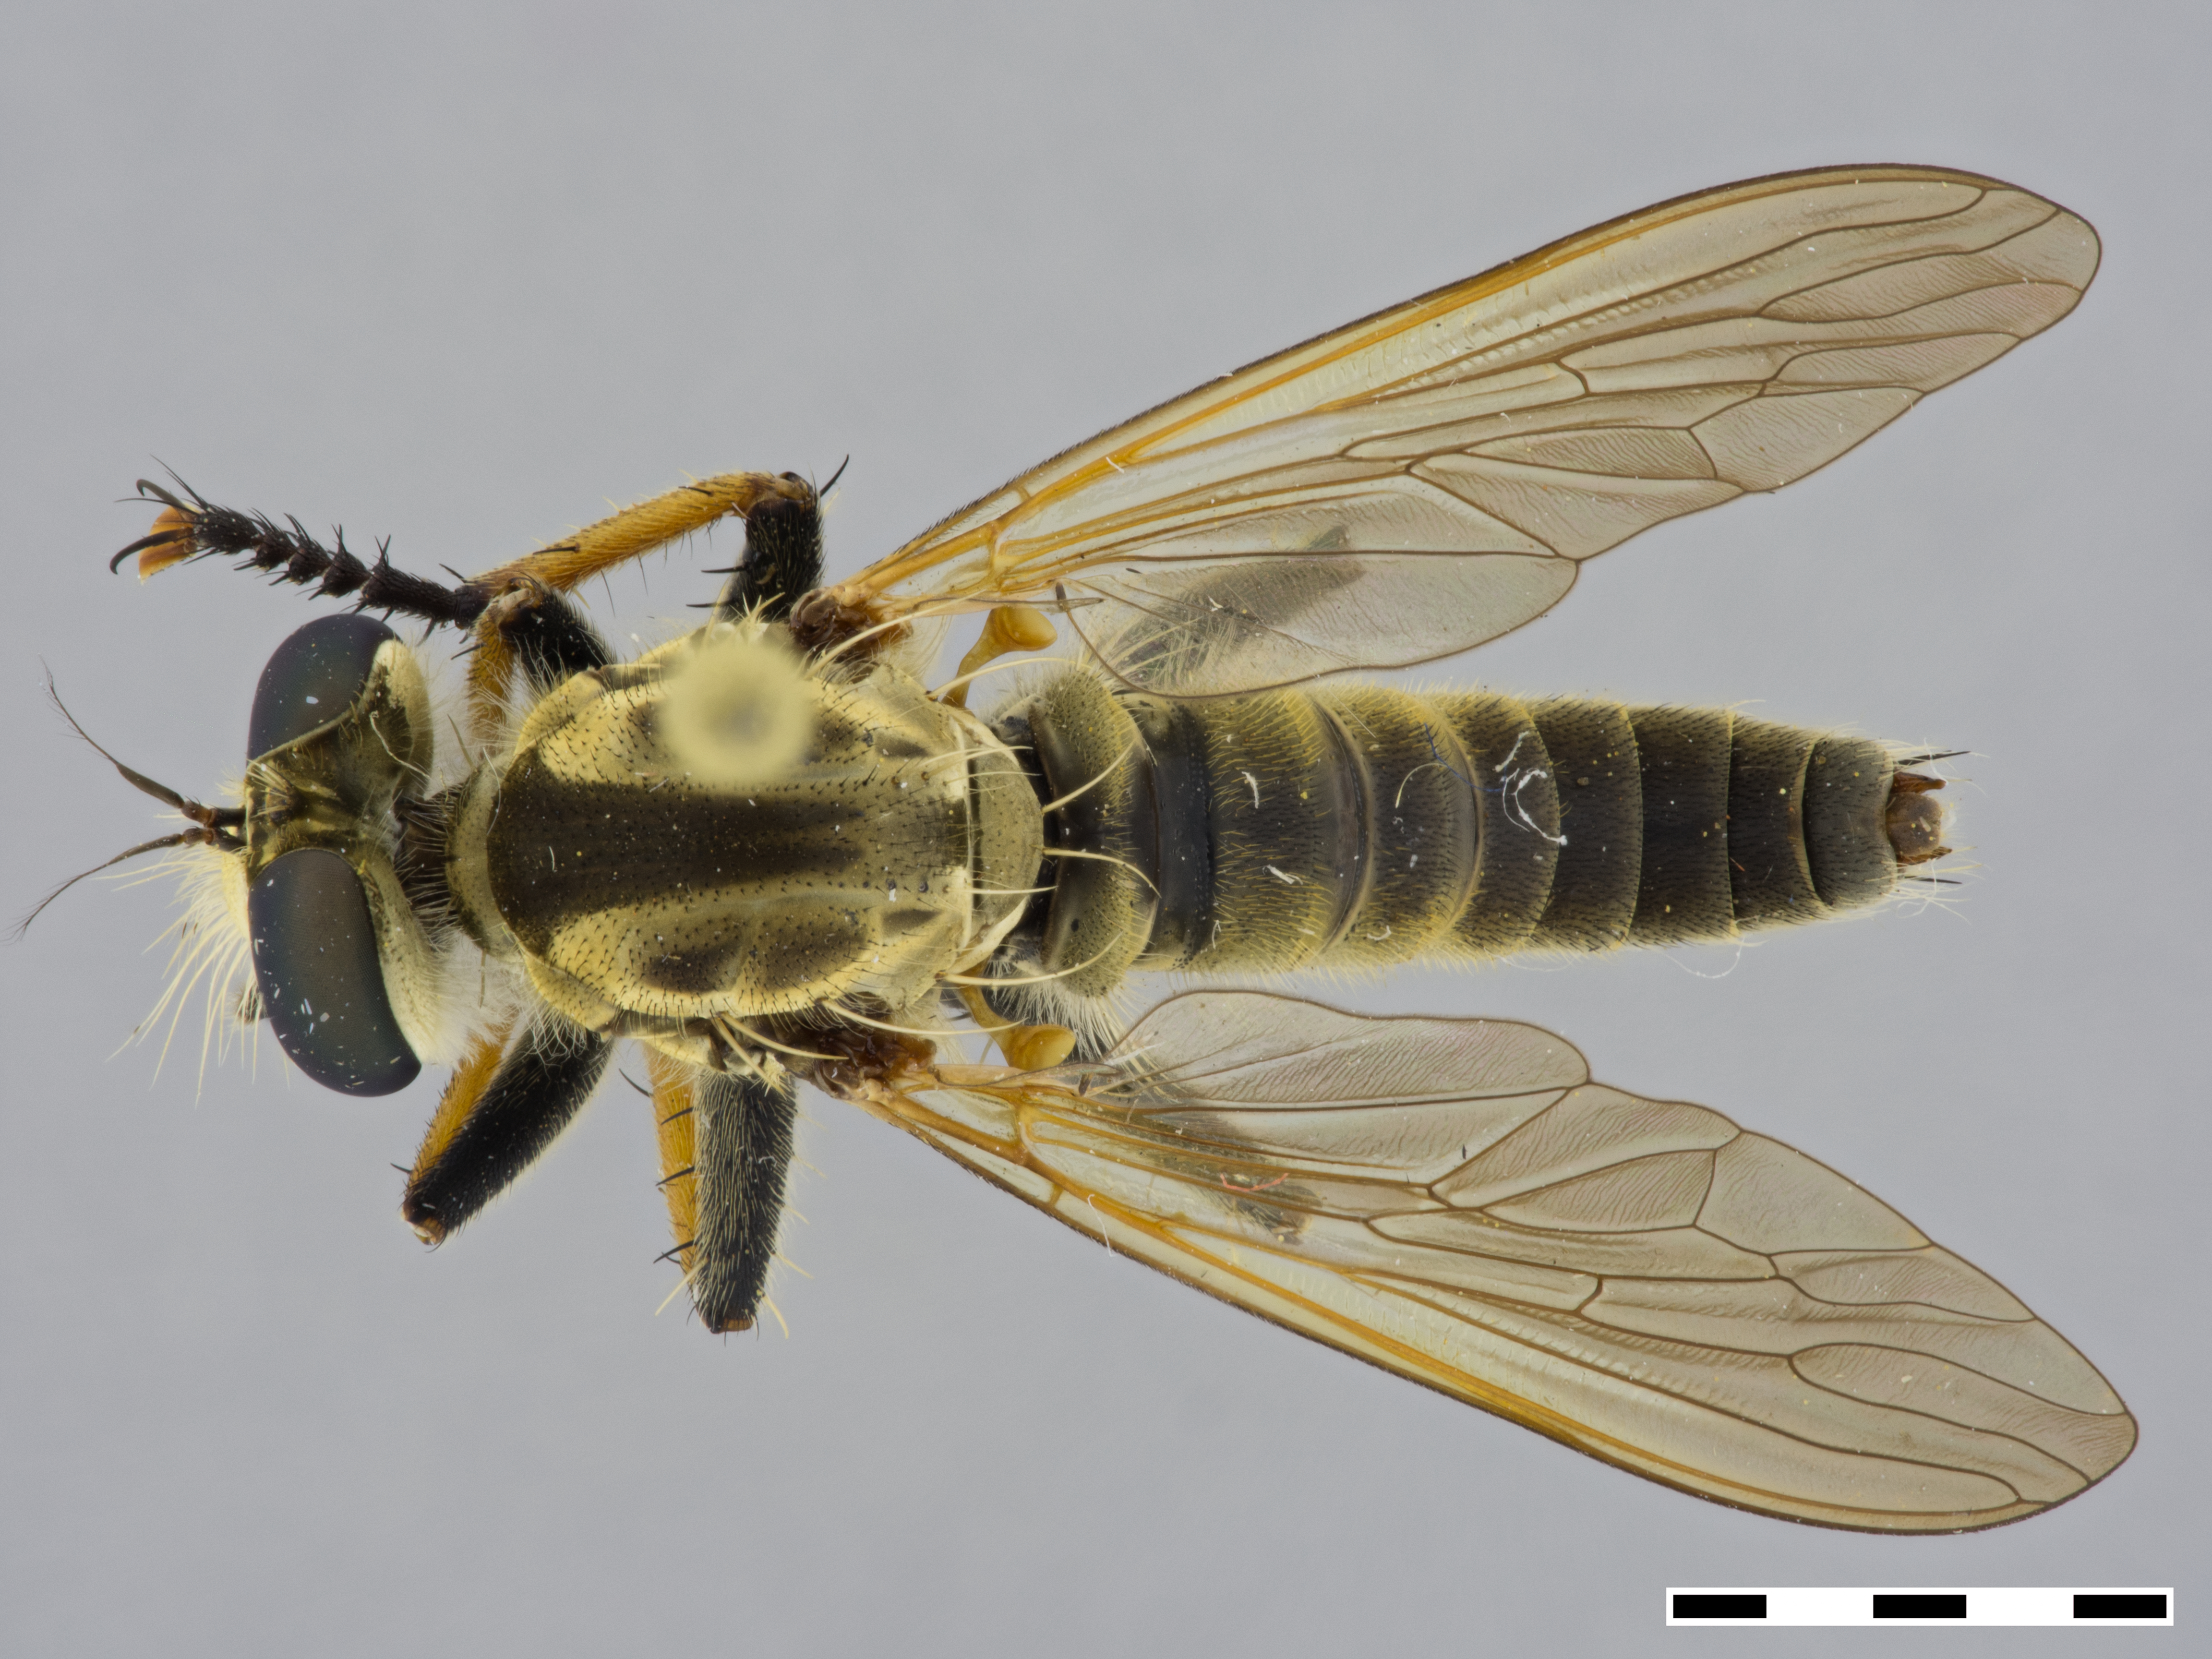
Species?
Cophinopoda pulchripes
